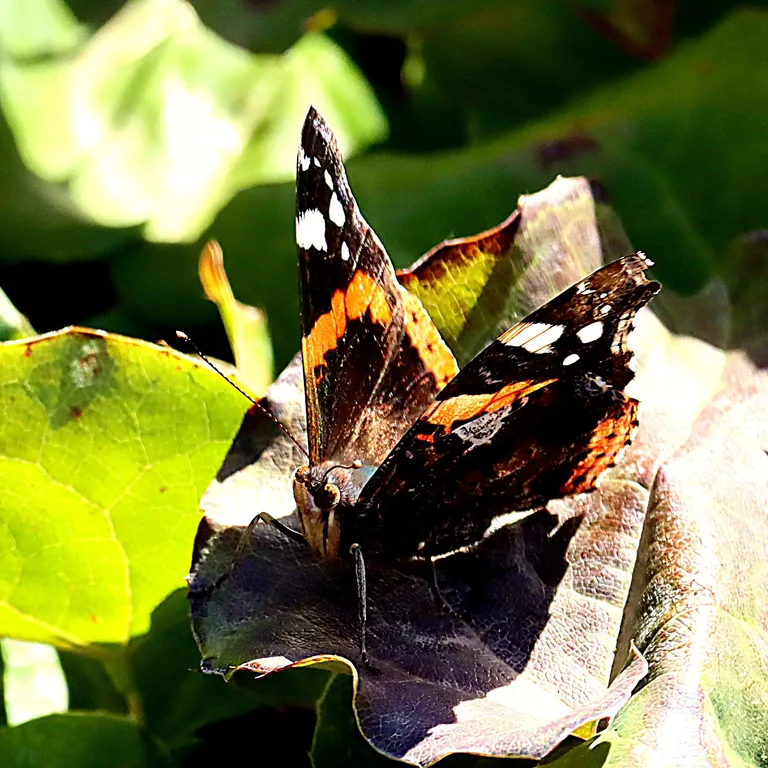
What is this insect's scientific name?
Vanessa atalanta
